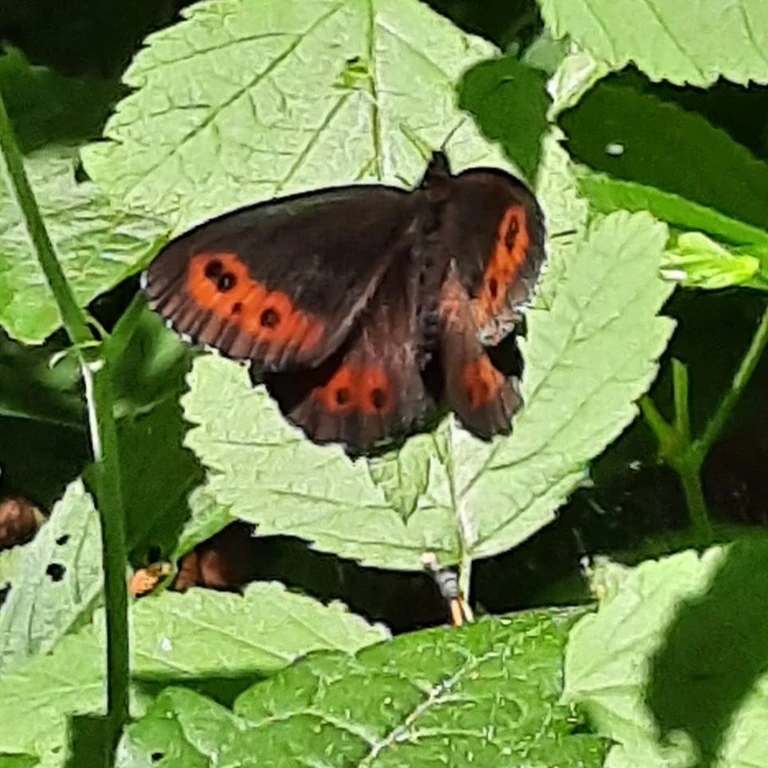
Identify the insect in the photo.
Erebia ligea
